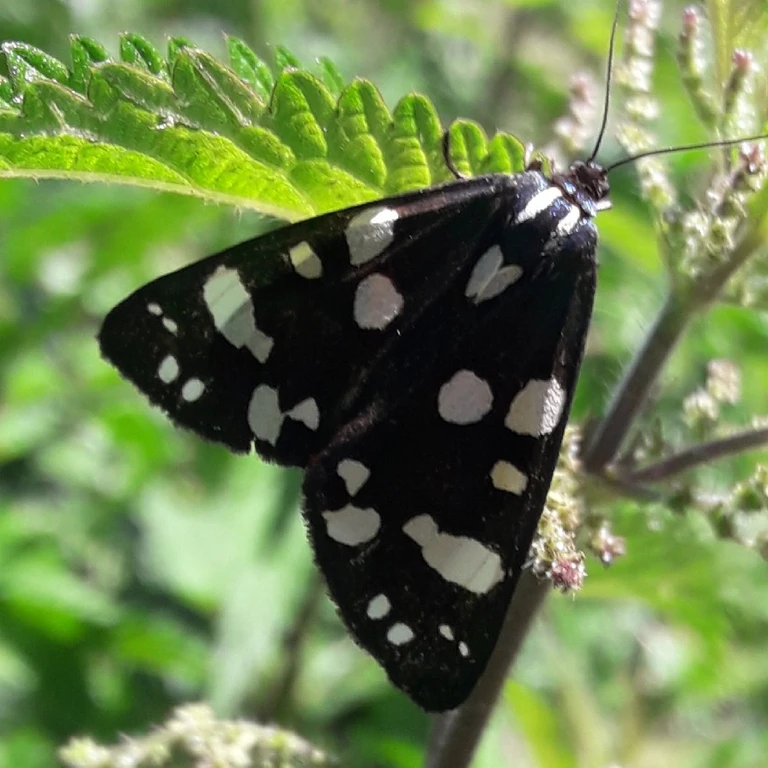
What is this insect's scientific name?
Callimorpha dominula
